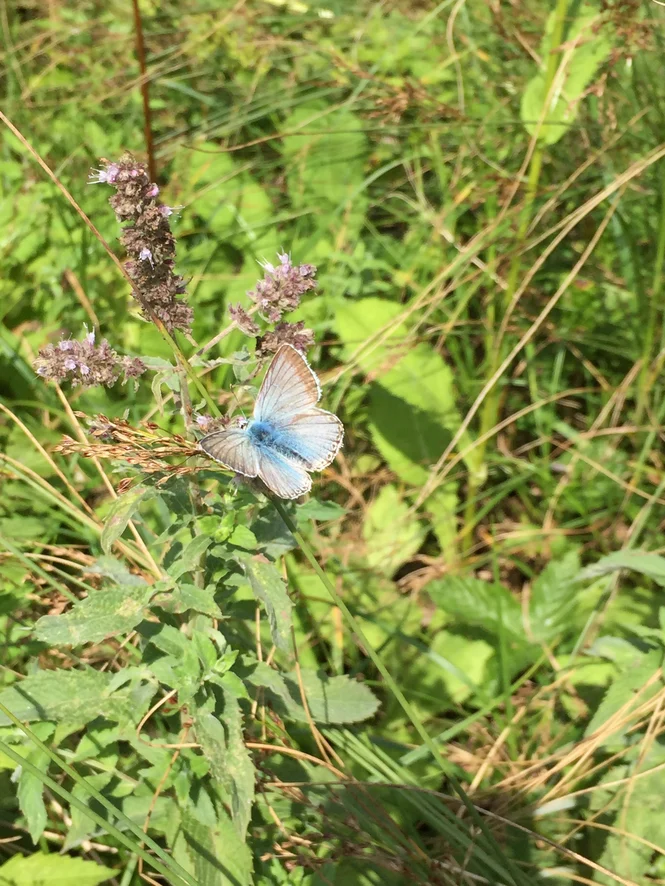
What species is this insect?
Lysandra coridon
